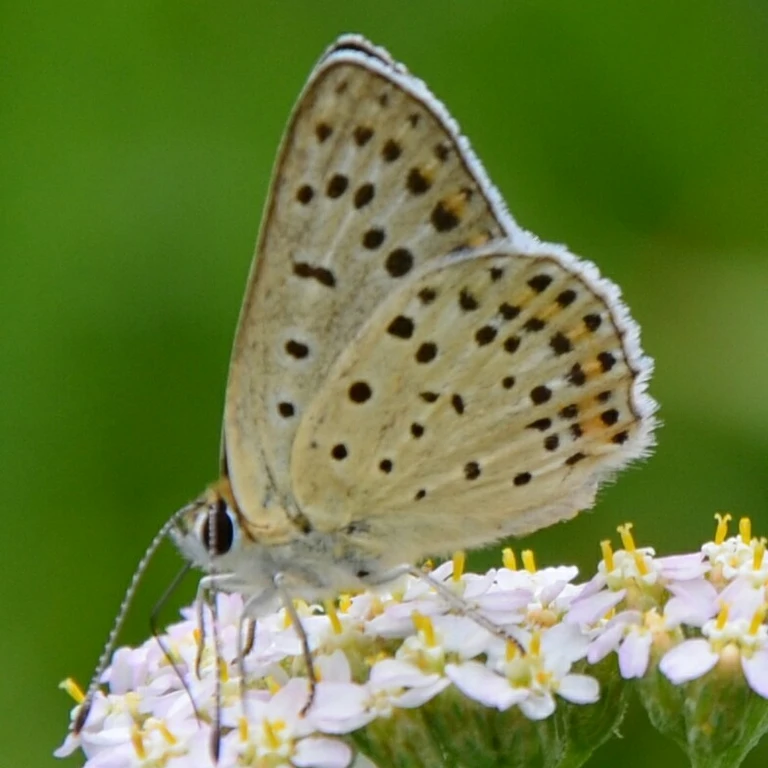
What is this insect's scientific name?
Lycaena tityrus (also Loweia tityrus)
